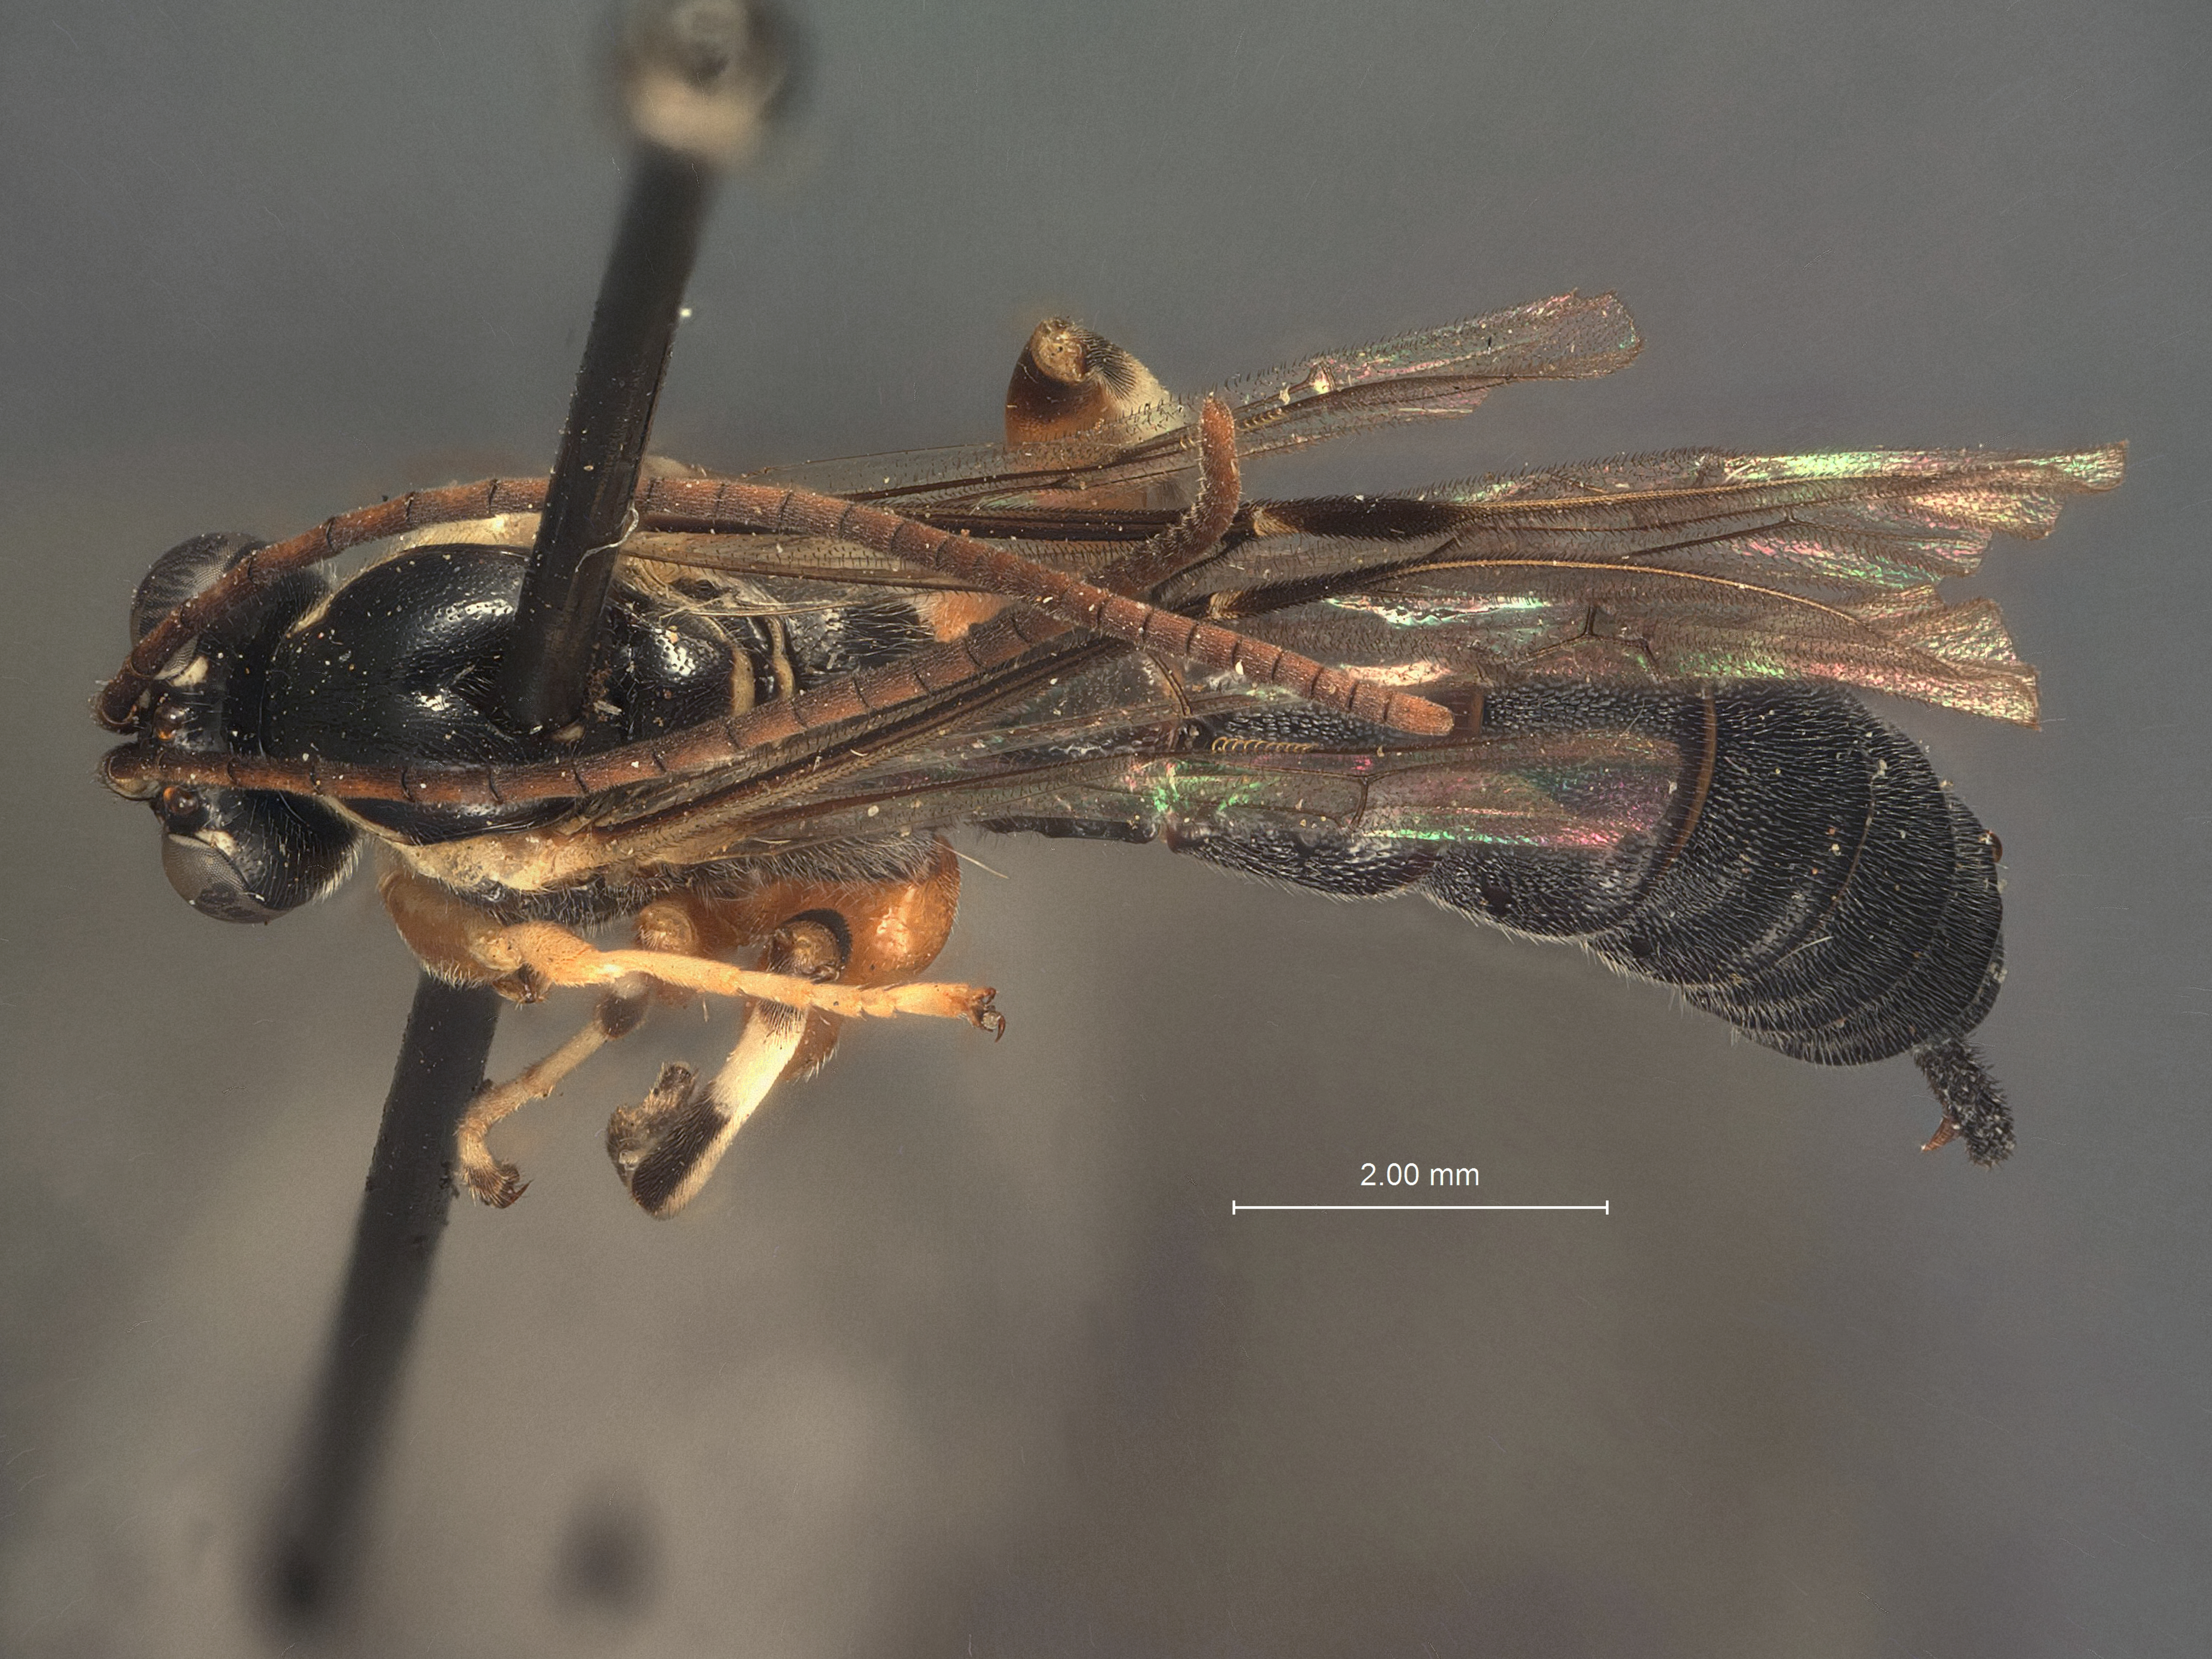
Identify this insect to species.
Apechthis pacificus
